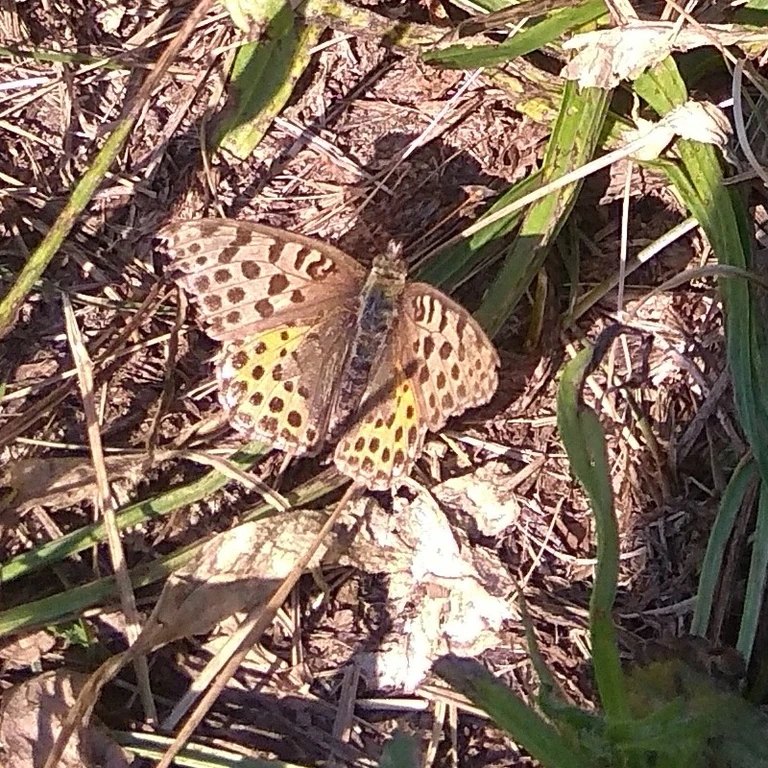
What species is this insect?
Issoria lathonia
